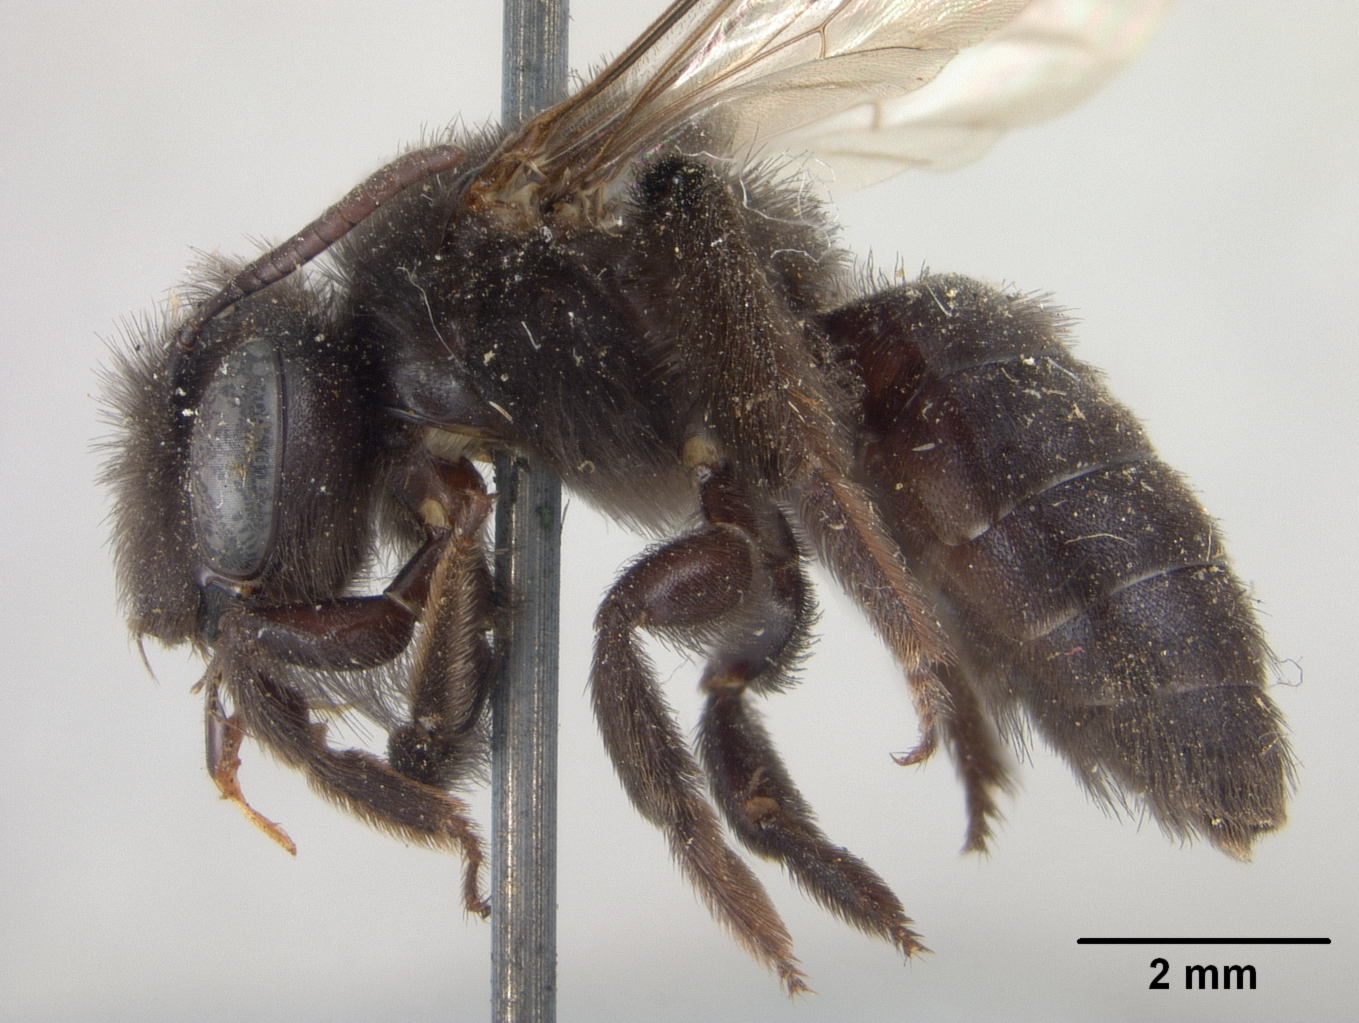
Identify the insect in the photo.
Andrena nigerrima
